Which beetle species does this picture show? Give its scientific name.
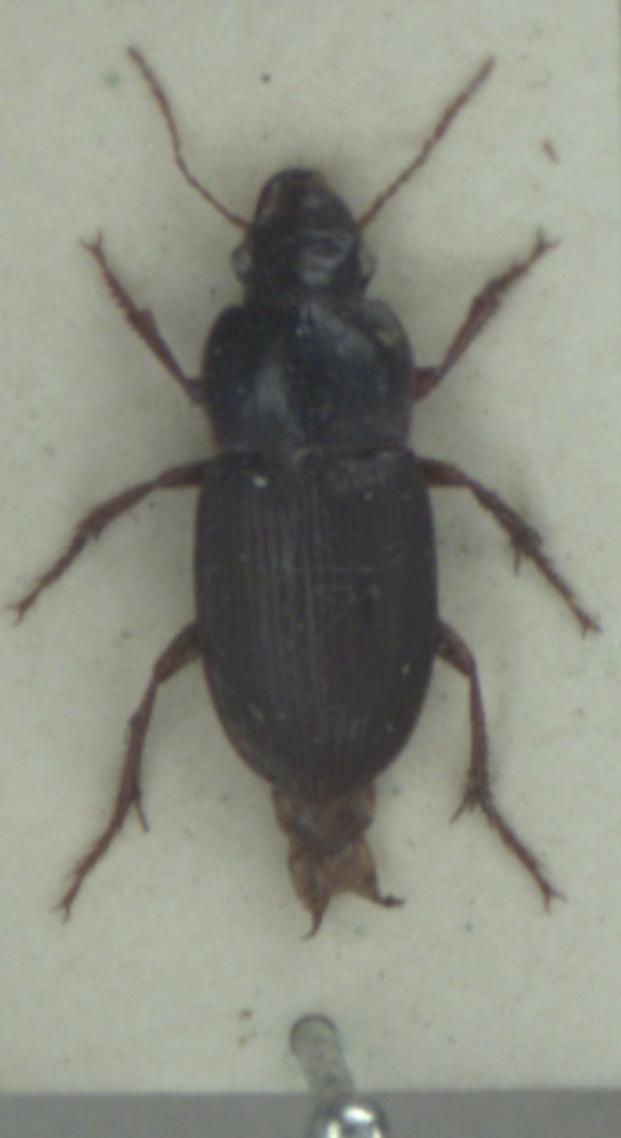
Harpalus smaragdinus
